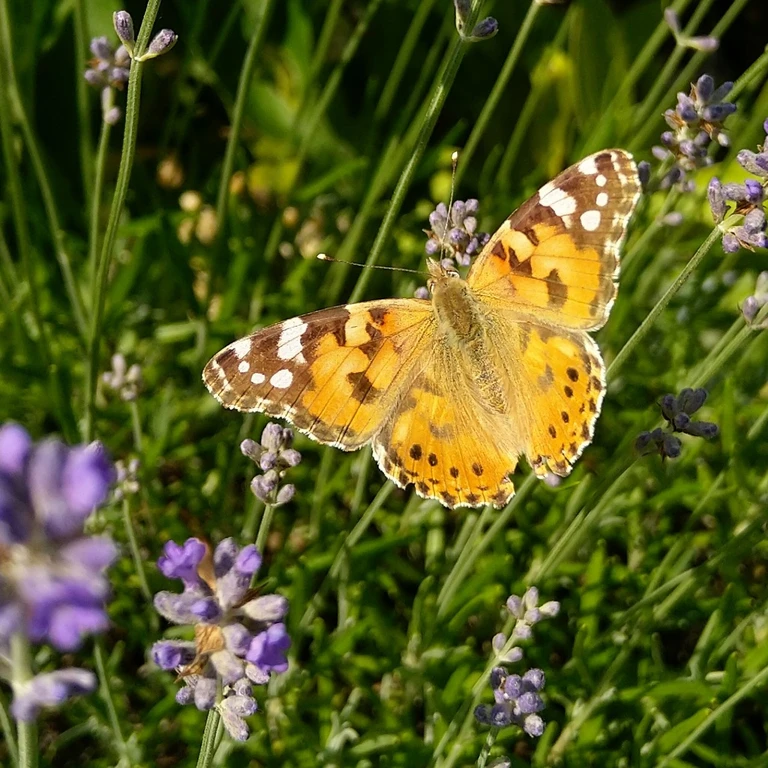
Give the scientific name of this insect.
Vanessa cardui
